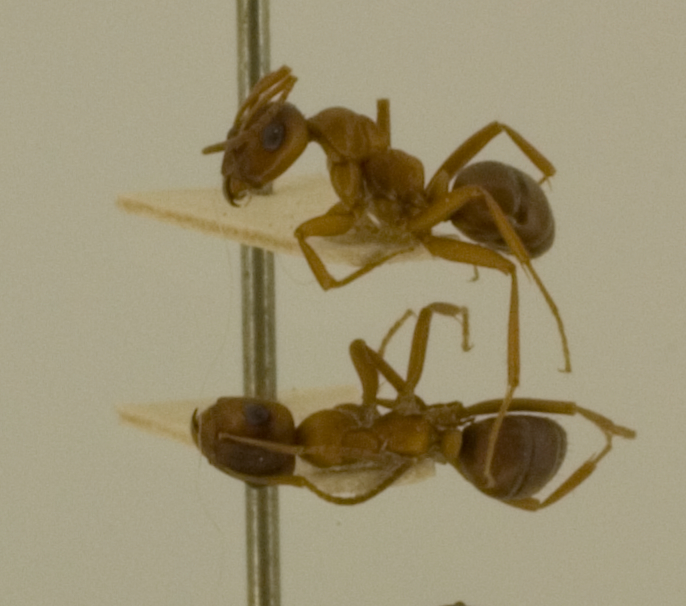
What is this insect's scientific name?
Formica emeryi
